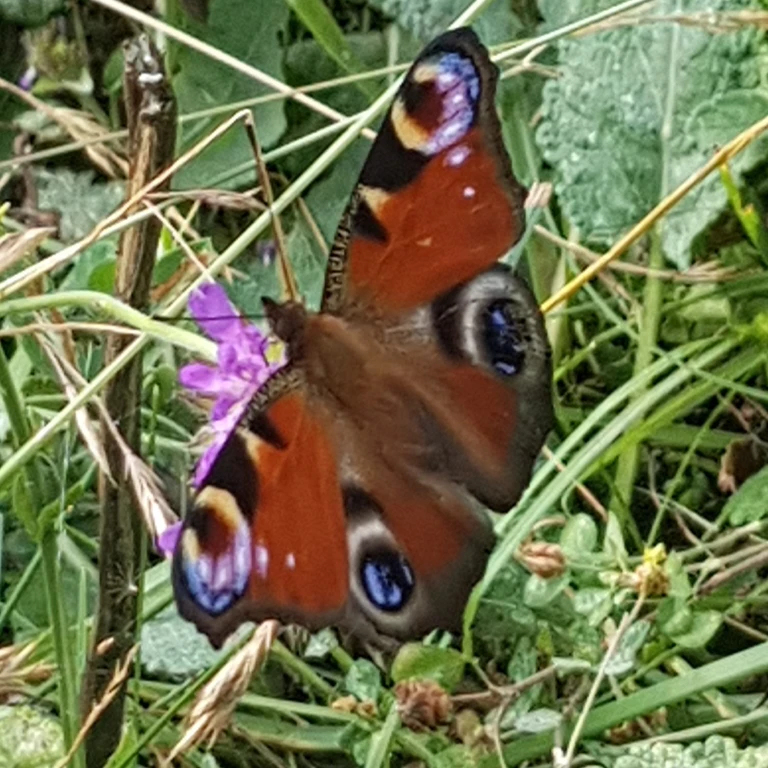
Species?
Aglais io
